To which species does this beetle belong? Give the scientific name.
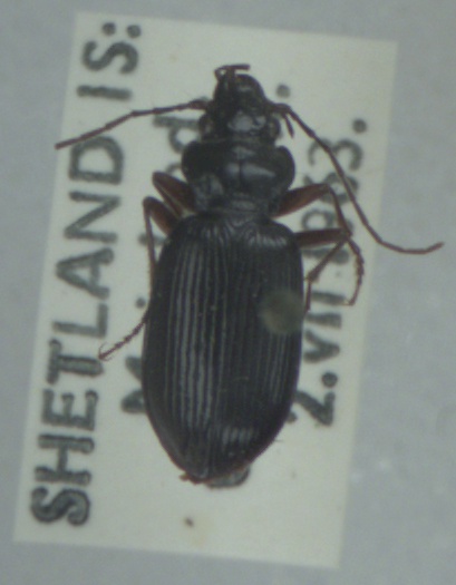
Nebria rufescens
